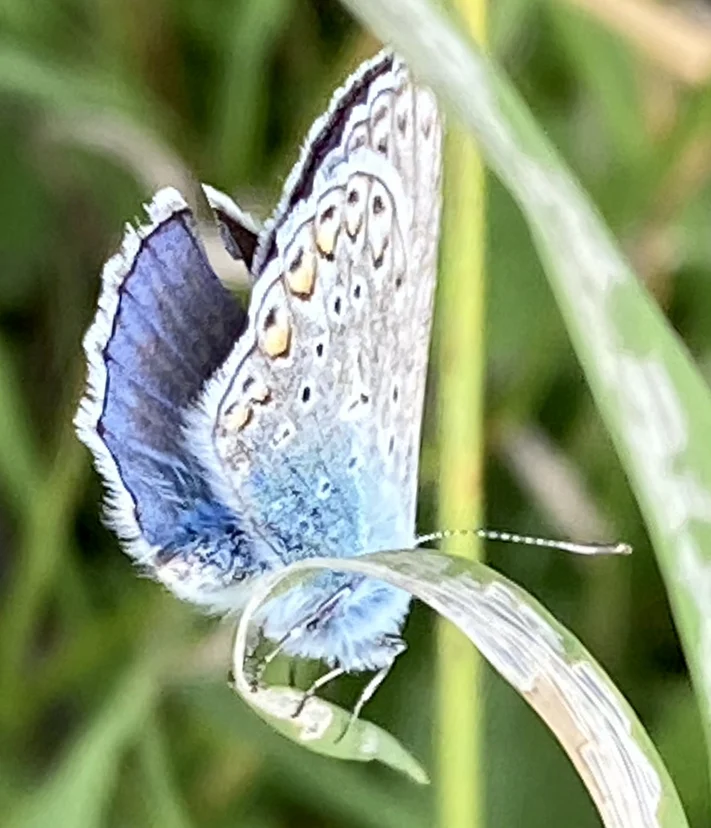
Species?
Polyommatus icarus
